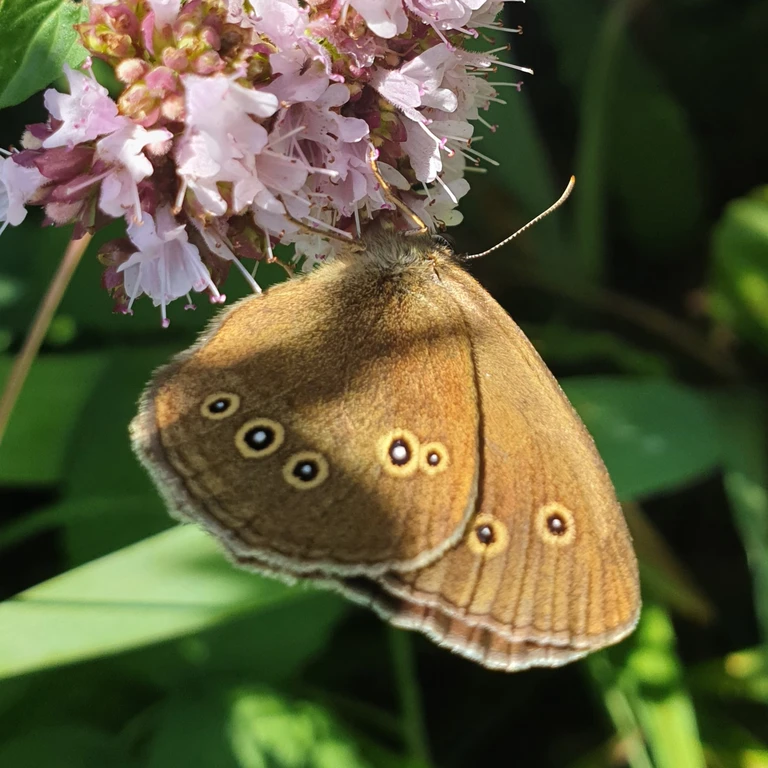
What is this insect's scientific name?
Aphantopus hyperantus
